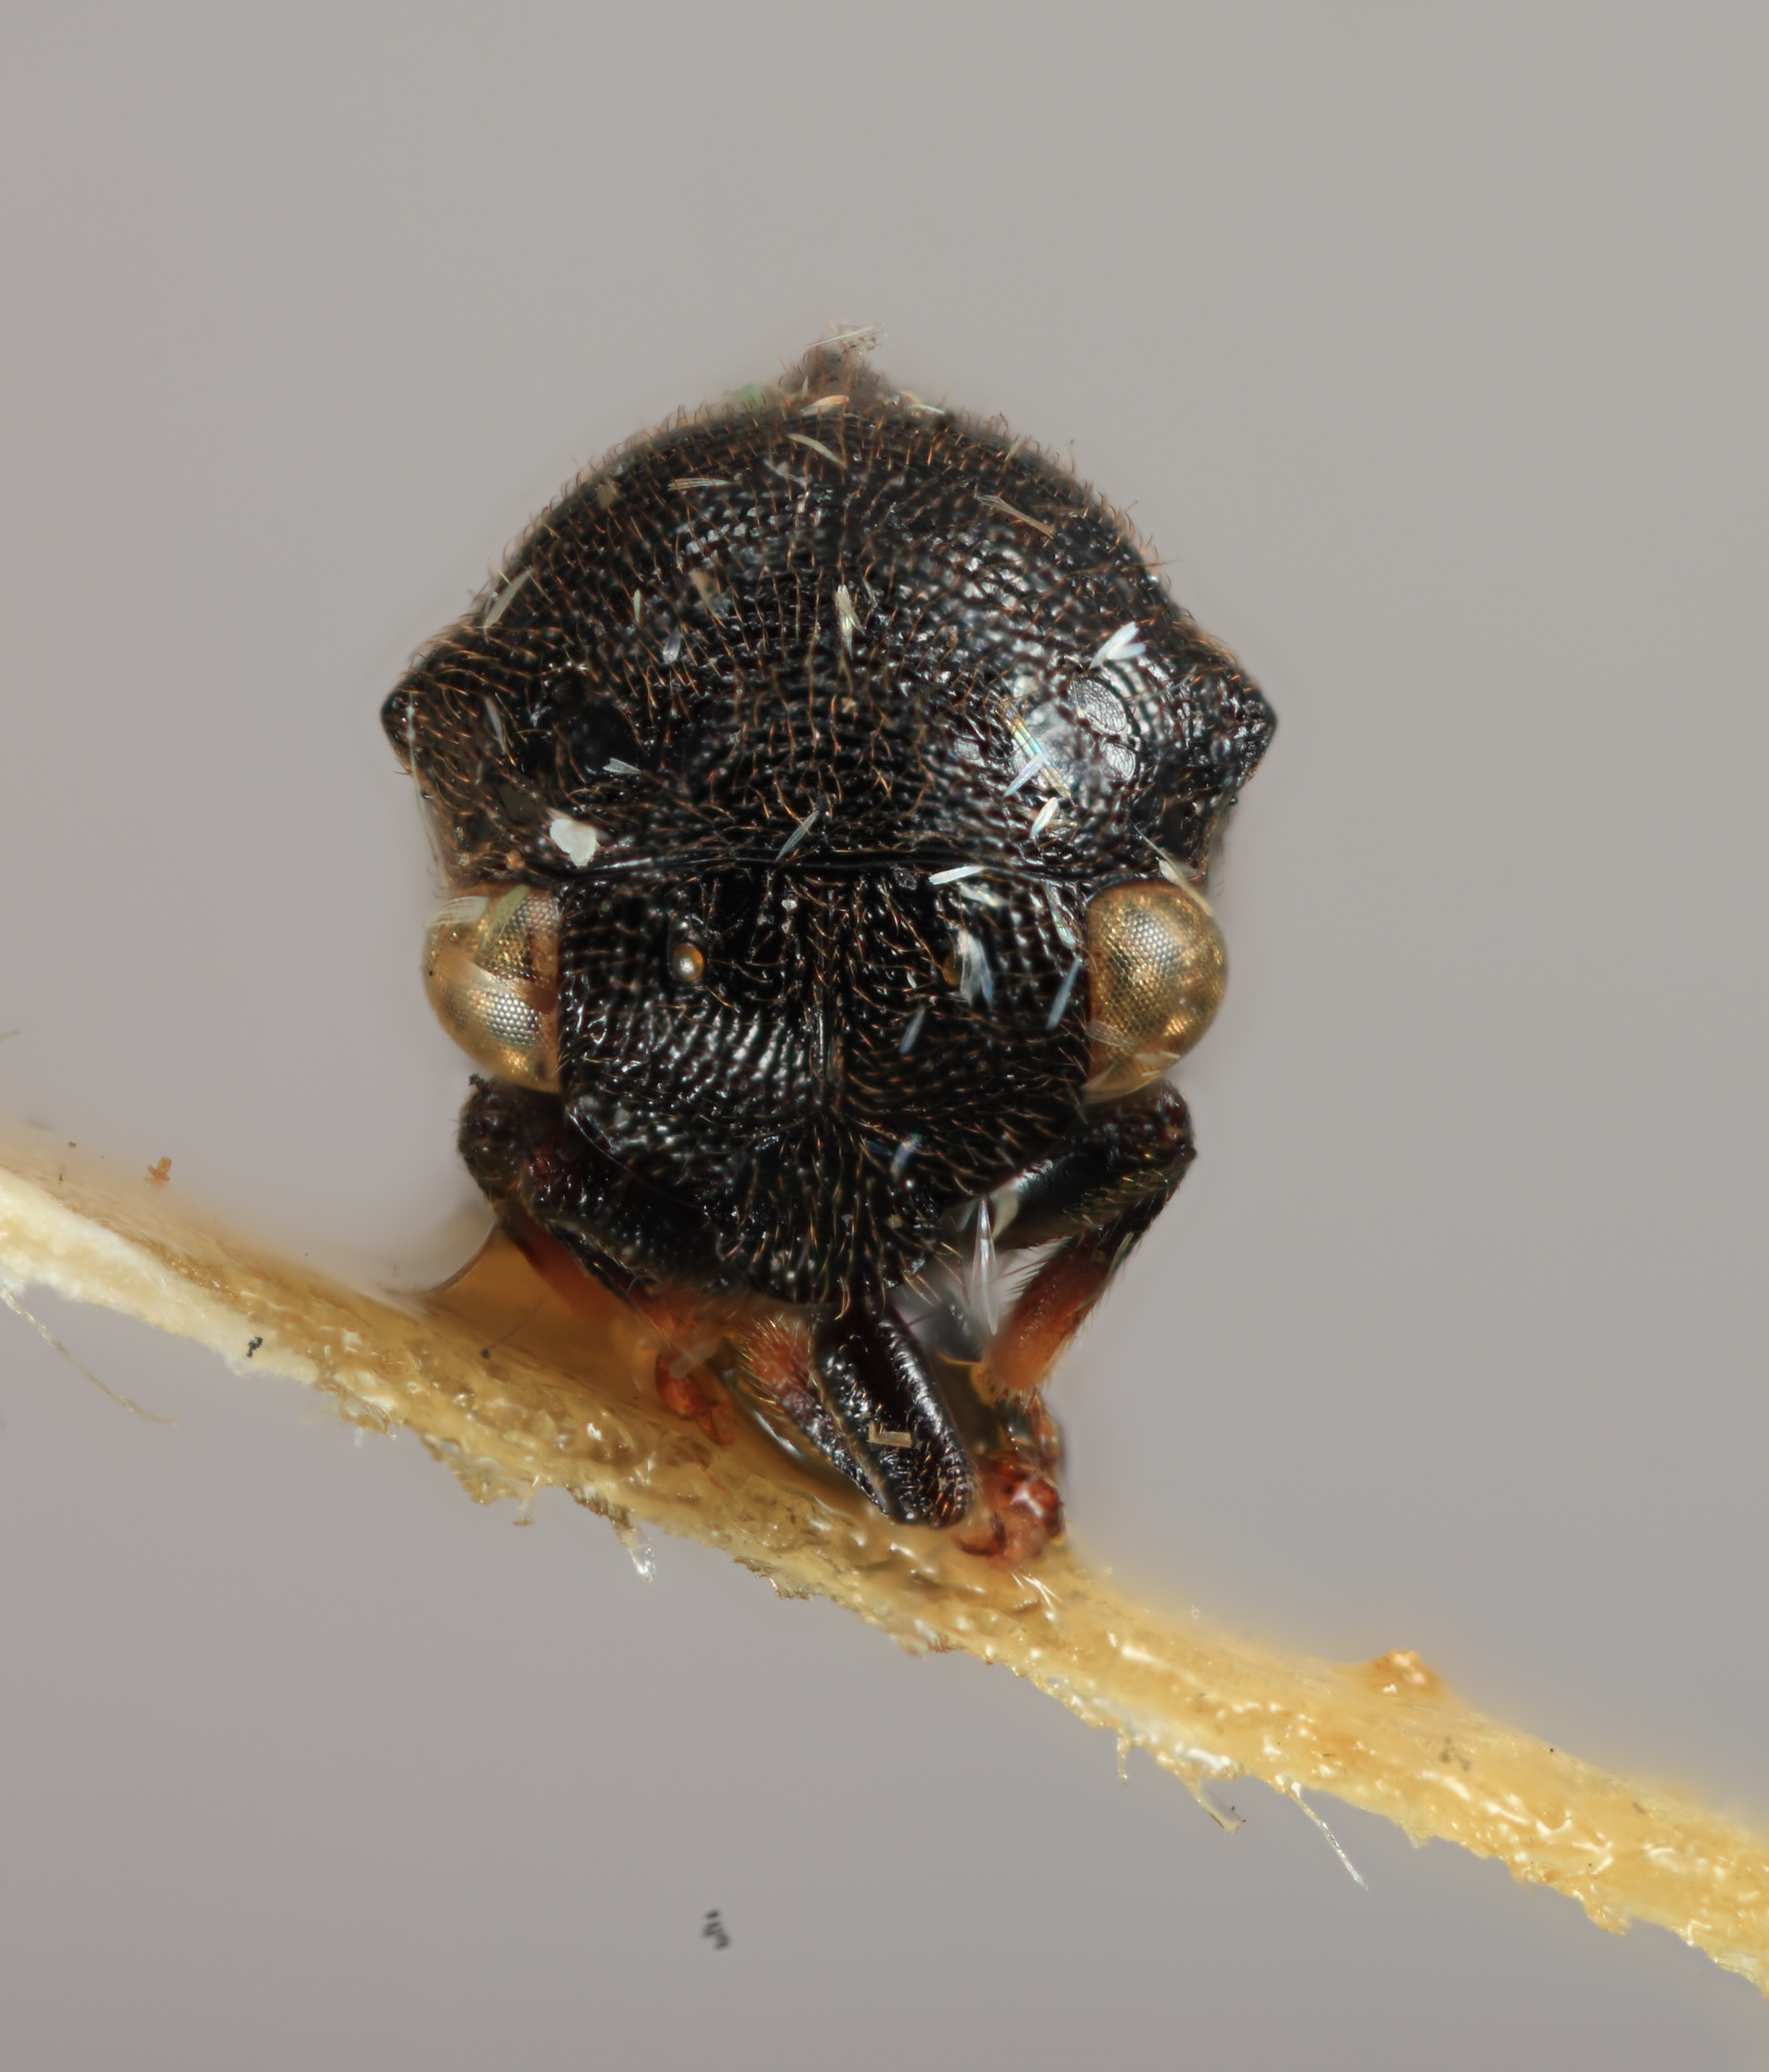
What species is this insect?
Cryptaspidia minuta
